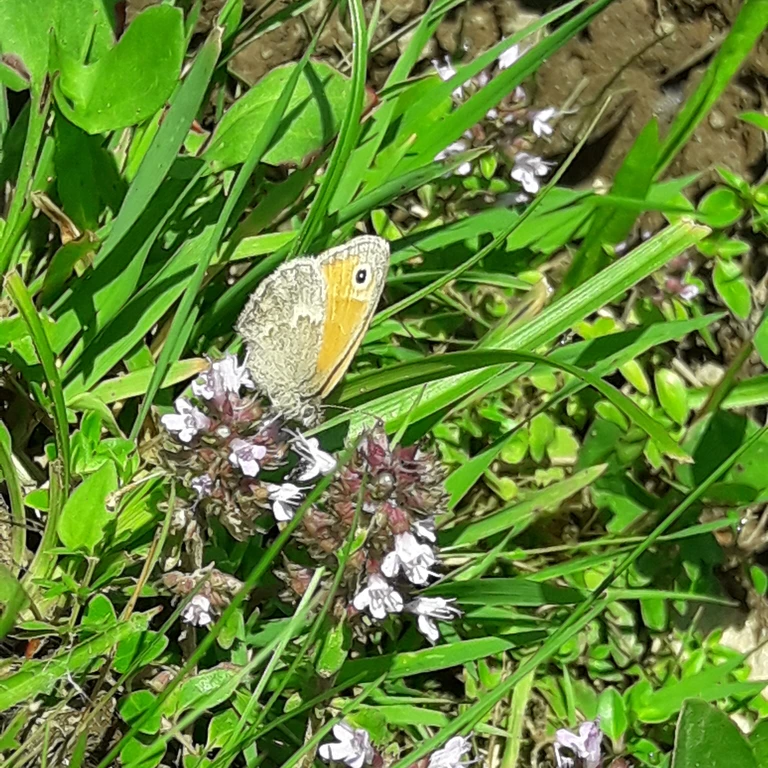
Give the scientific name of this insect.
Coenonympha pamphilus
